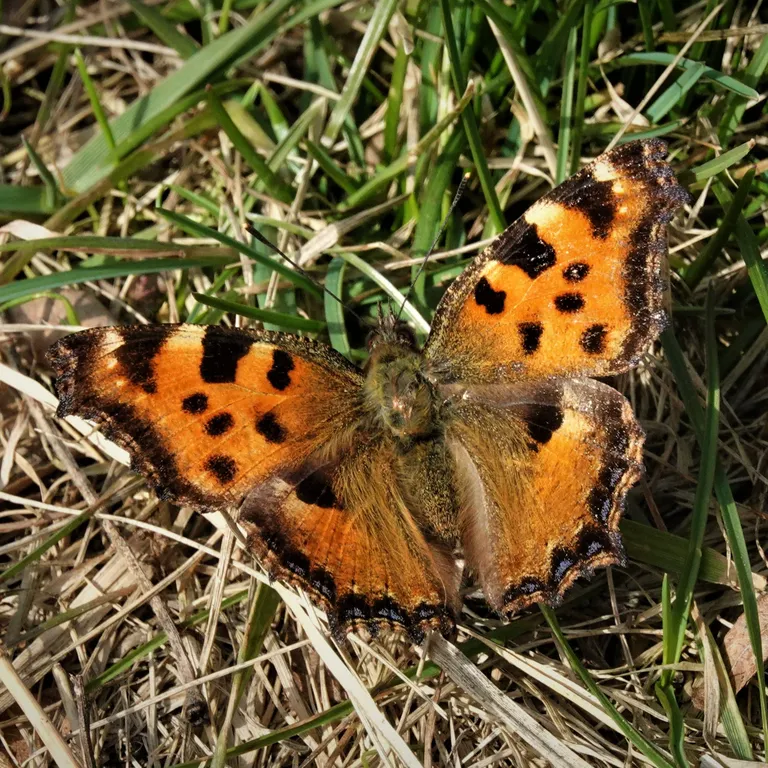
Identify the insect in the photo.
Nymphalis polychloros
